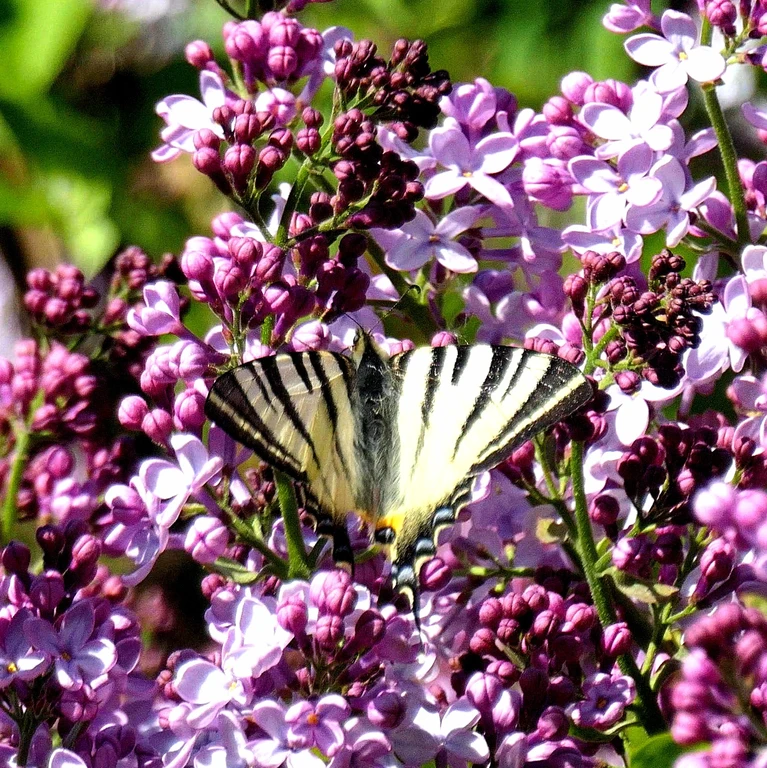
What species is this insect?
Iphiclides podalirius
